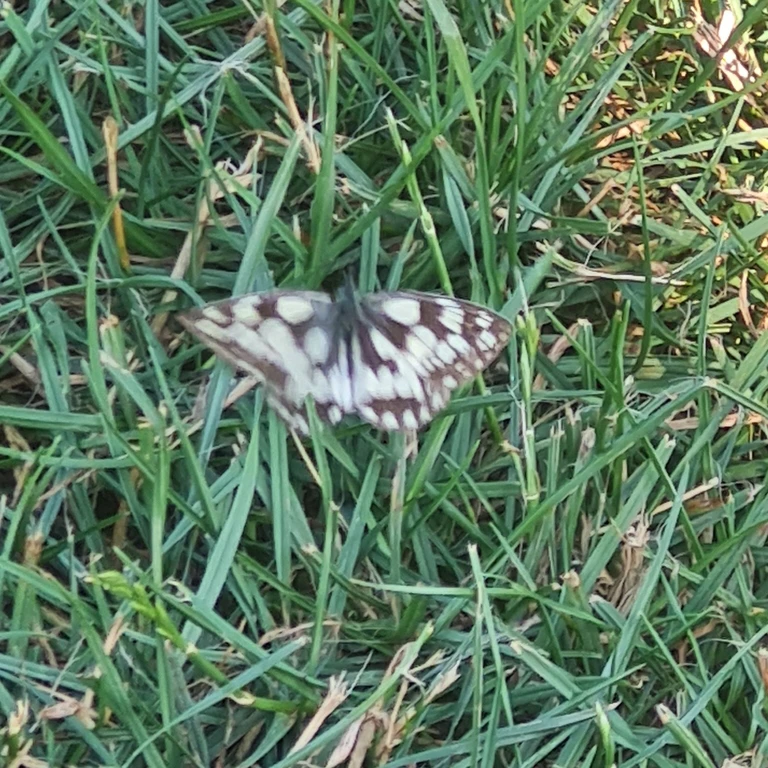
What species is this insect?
Melanargia galathea
